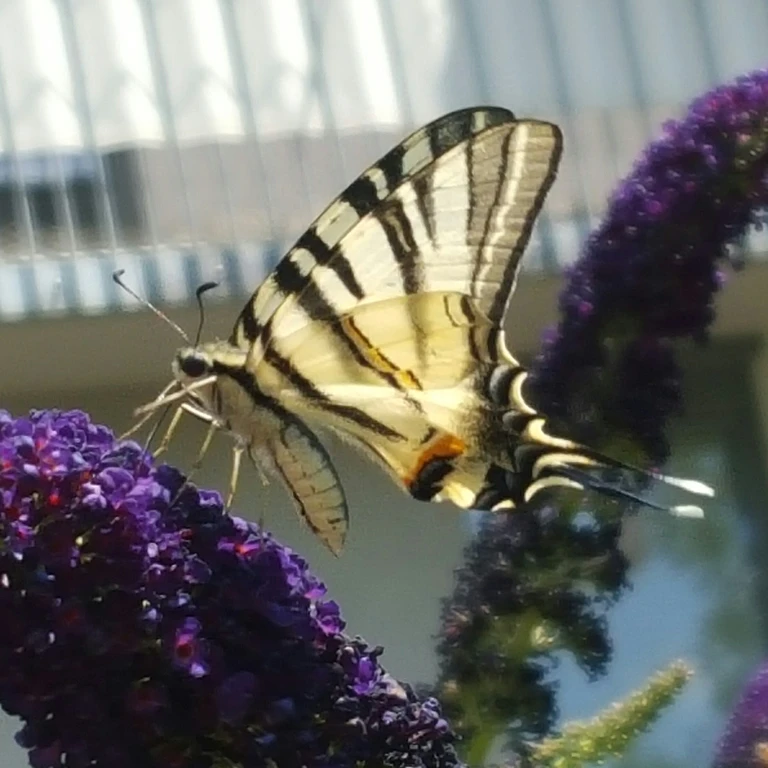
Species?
Iphiclides podalirius
